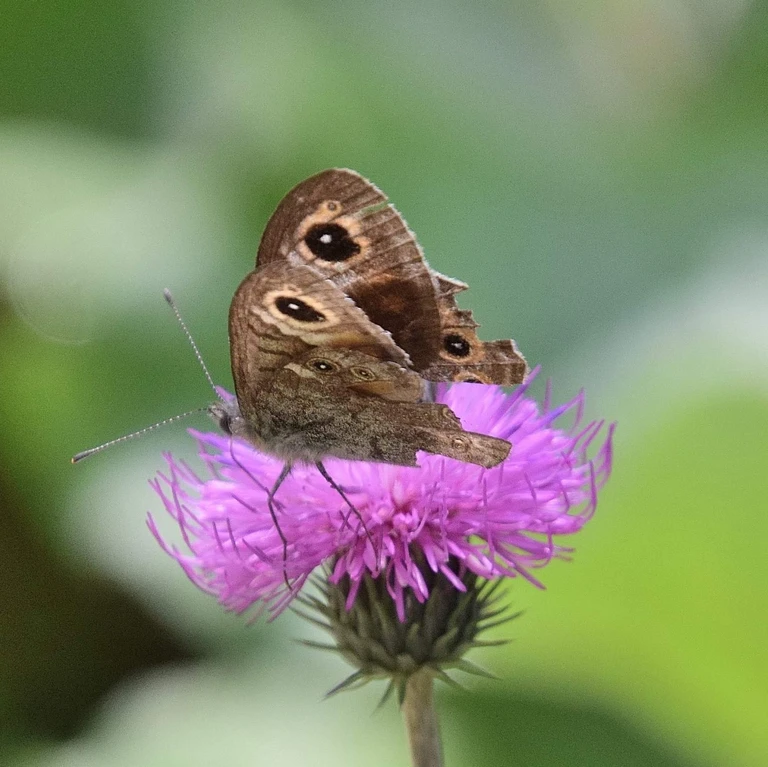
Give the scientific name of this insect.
Lasiommata maera (also Pararge maera)
